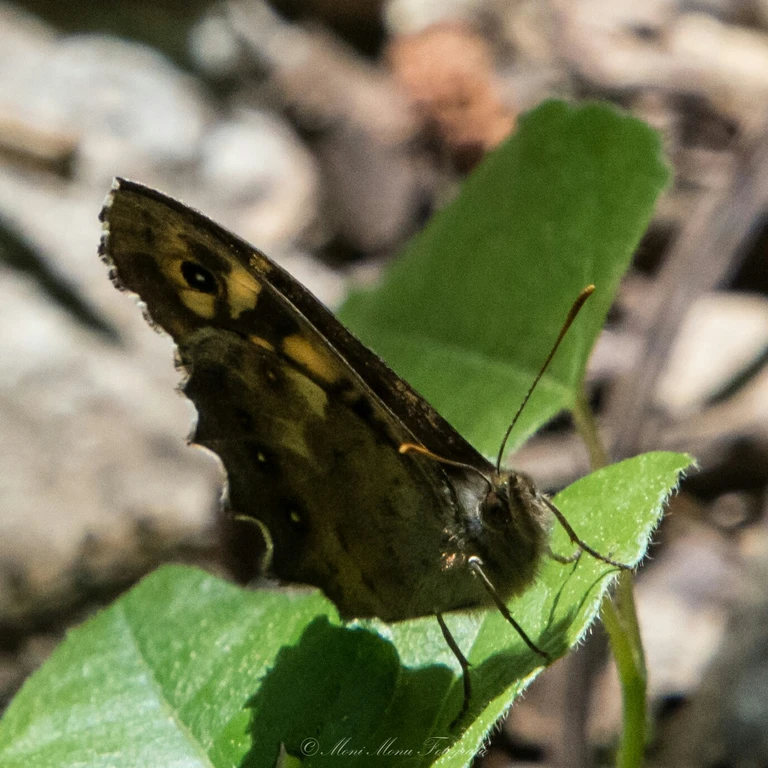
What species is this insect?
Pararge aegeria
